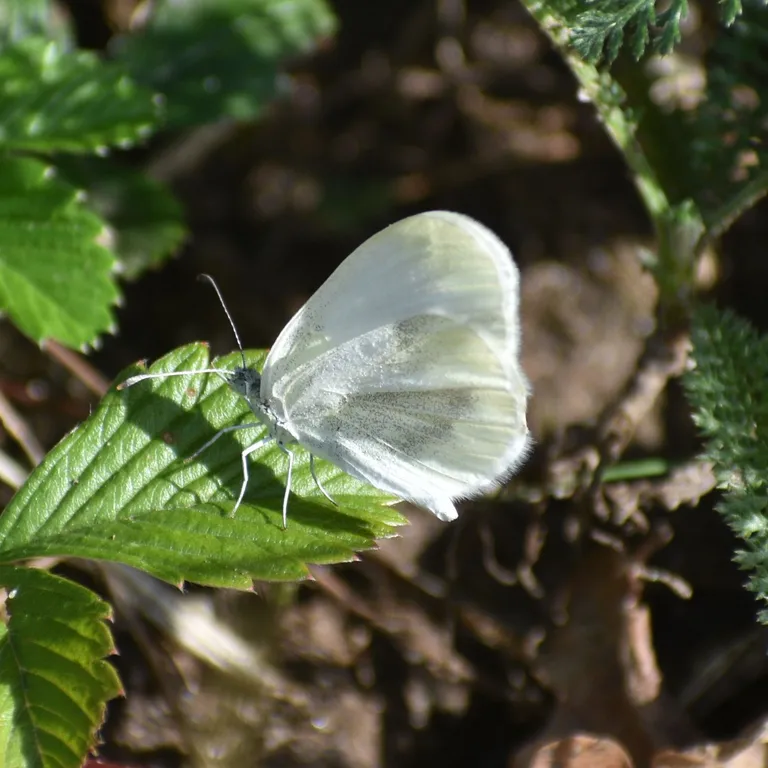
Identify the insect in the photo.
Leptidea sinapis/juvernica
